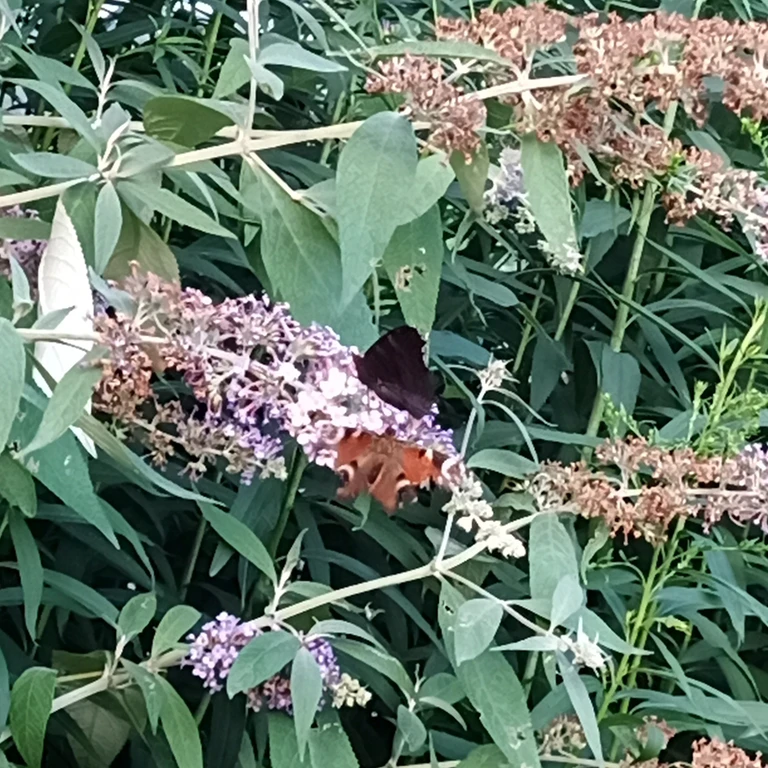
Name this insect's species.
Aglais io
